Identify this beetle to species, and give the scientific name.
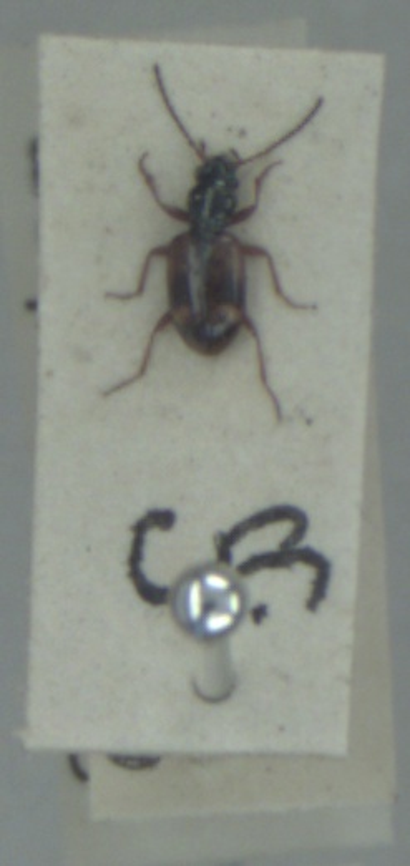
Bembidion articulatum
